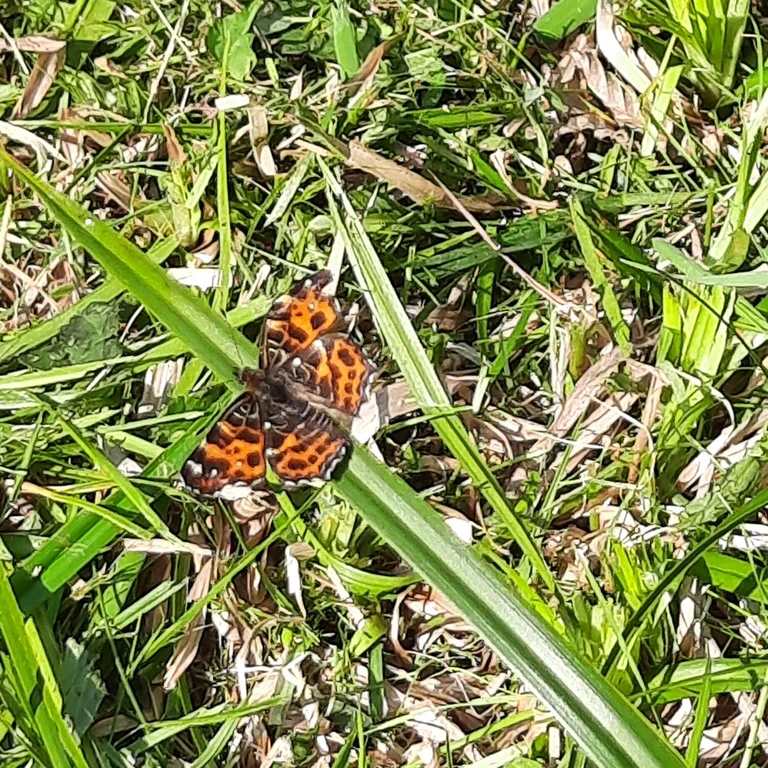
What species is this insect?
Araschnia levana
